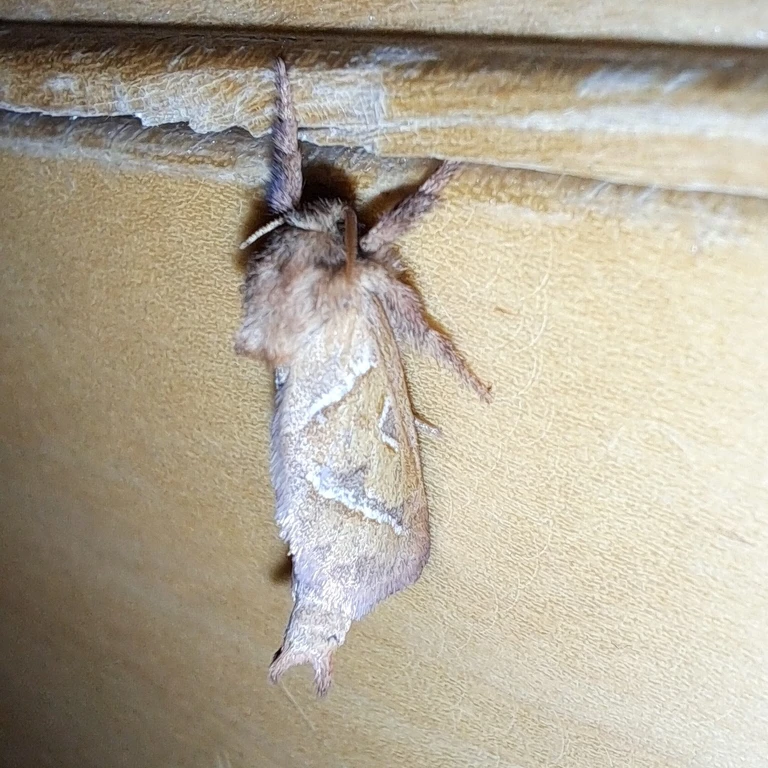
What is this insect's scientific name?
Triodia sylvina
